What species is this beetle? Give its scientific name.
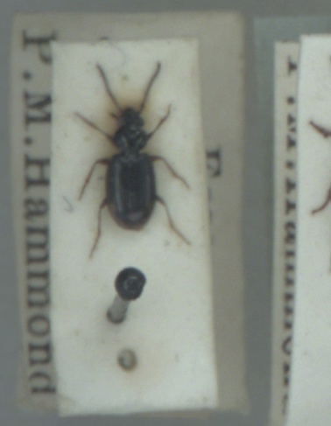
Bembidion lunulatum
